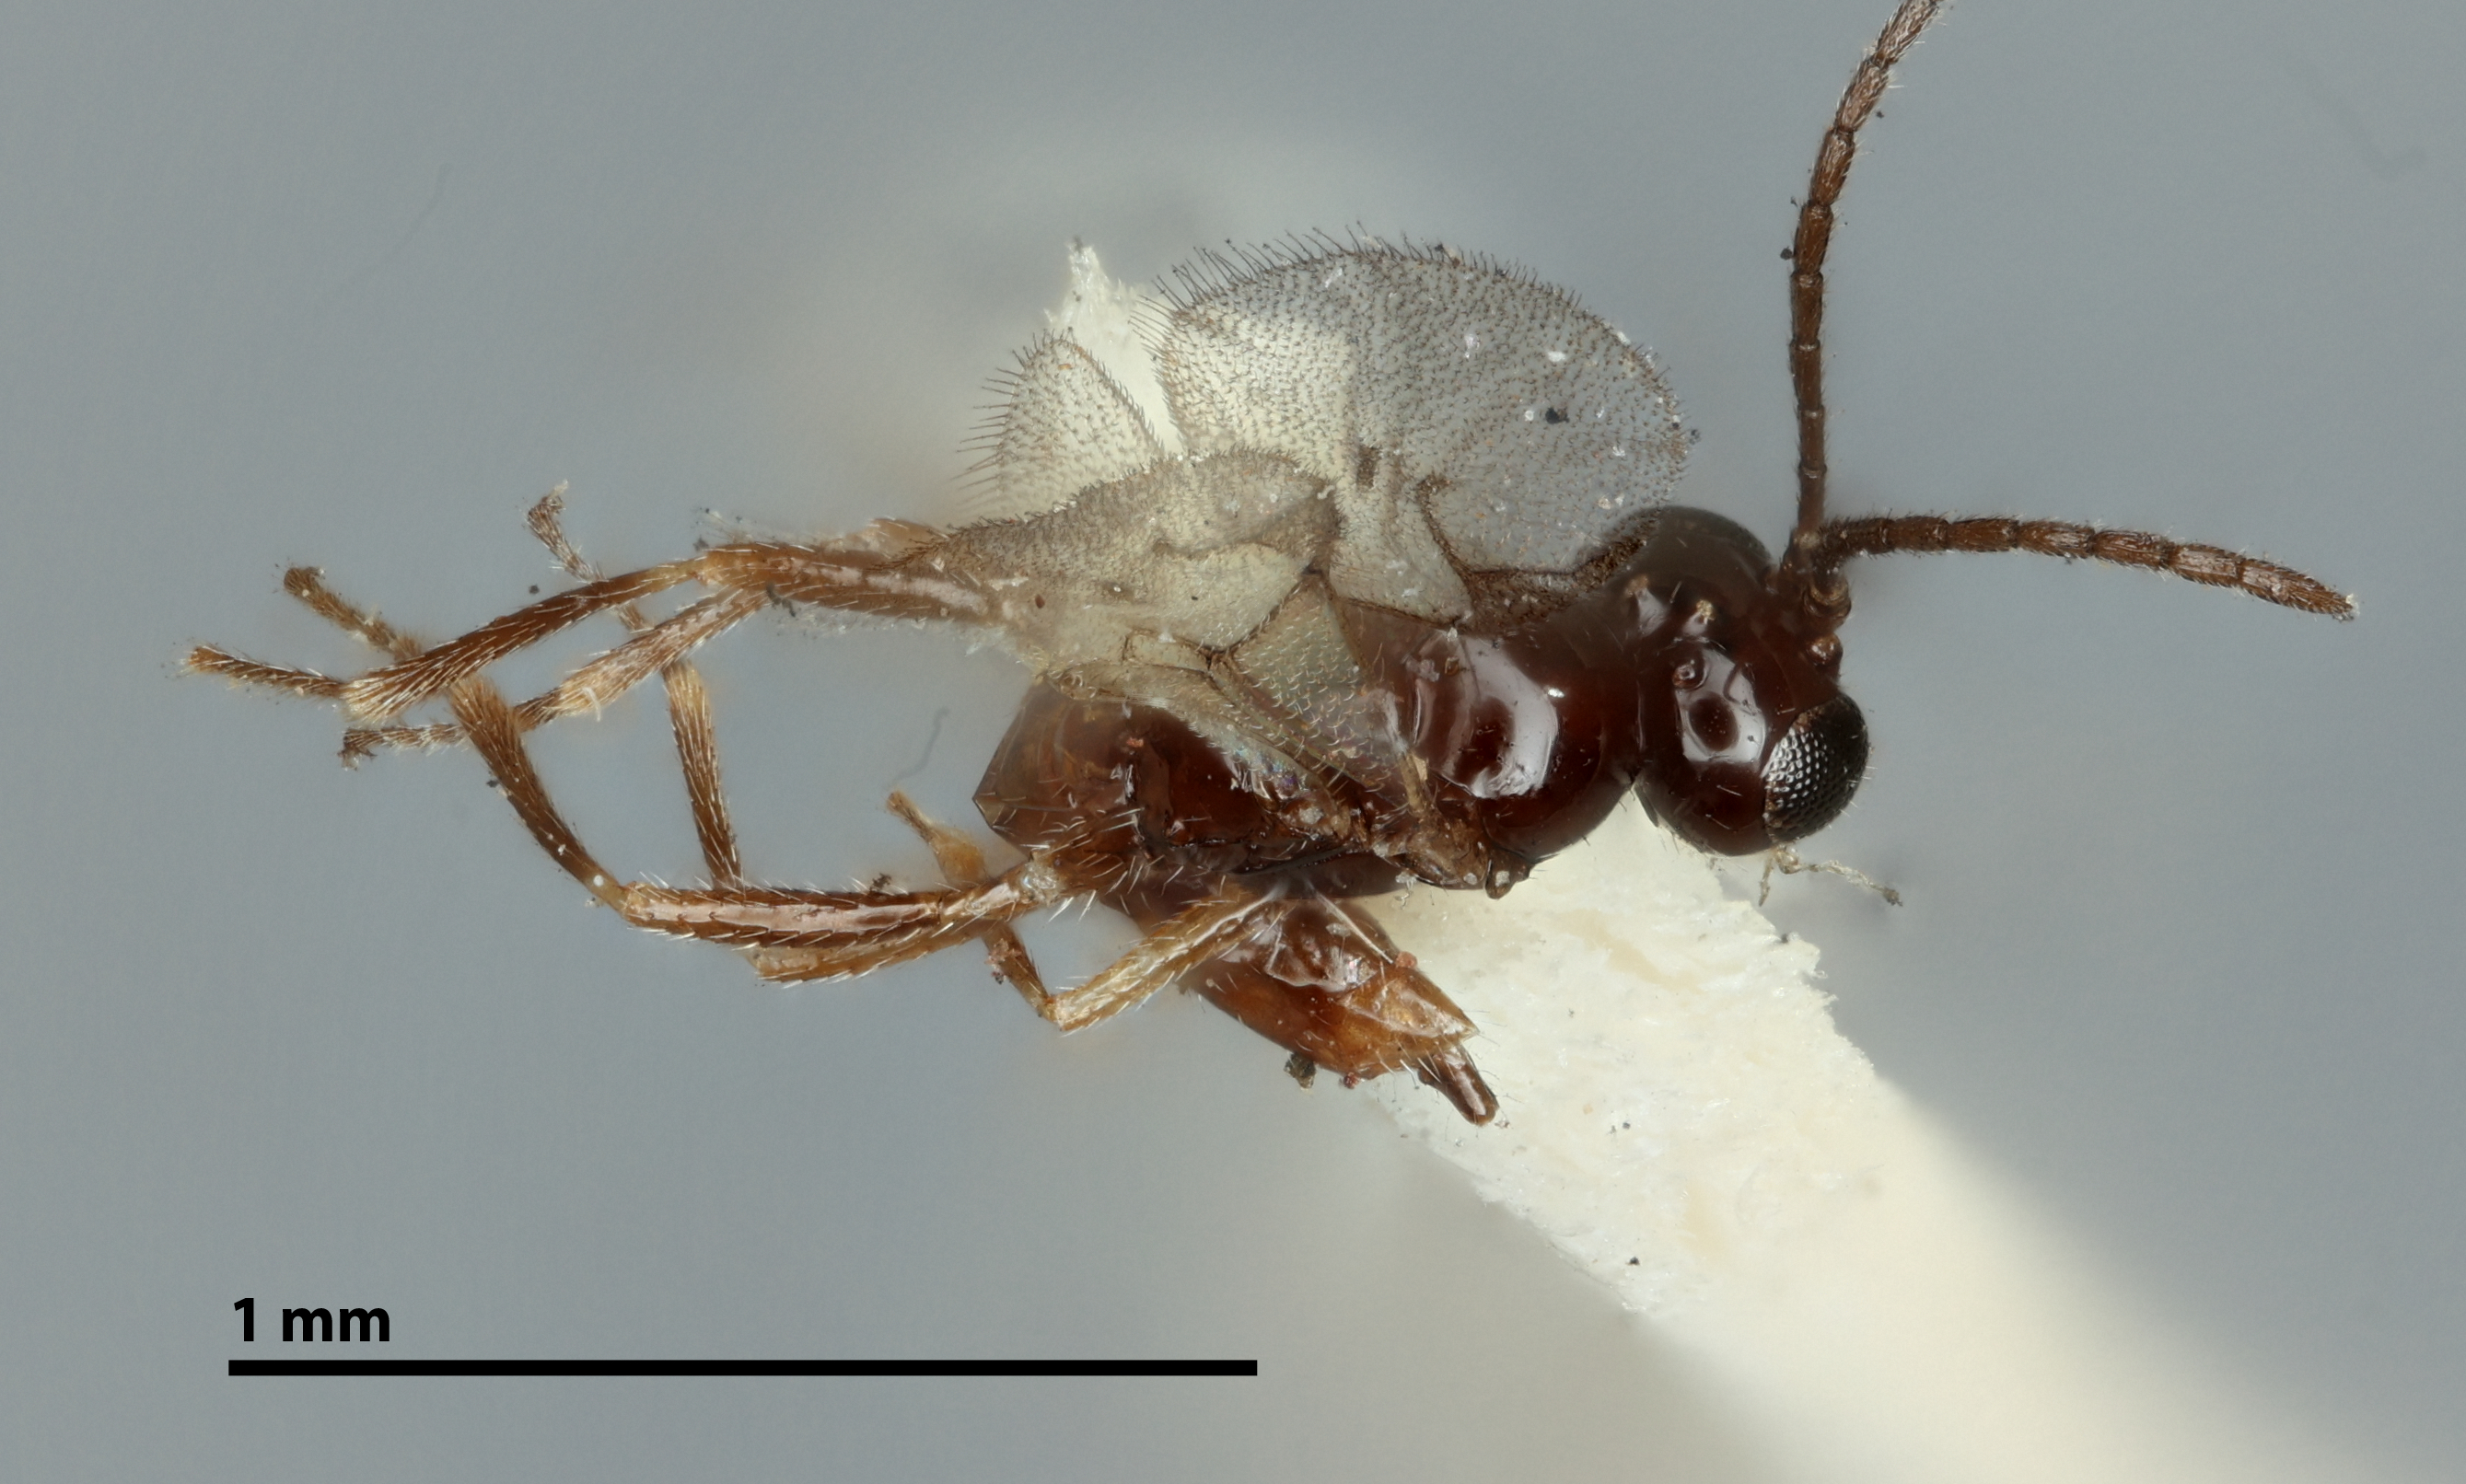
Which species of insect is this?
Aphidius adelocarinus
